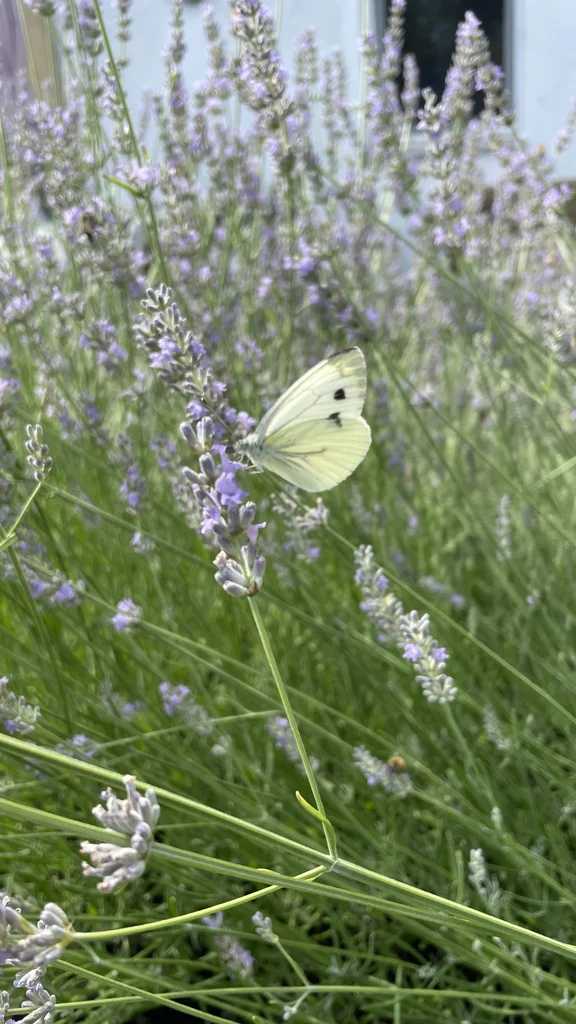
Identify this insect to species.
Pieris napi
